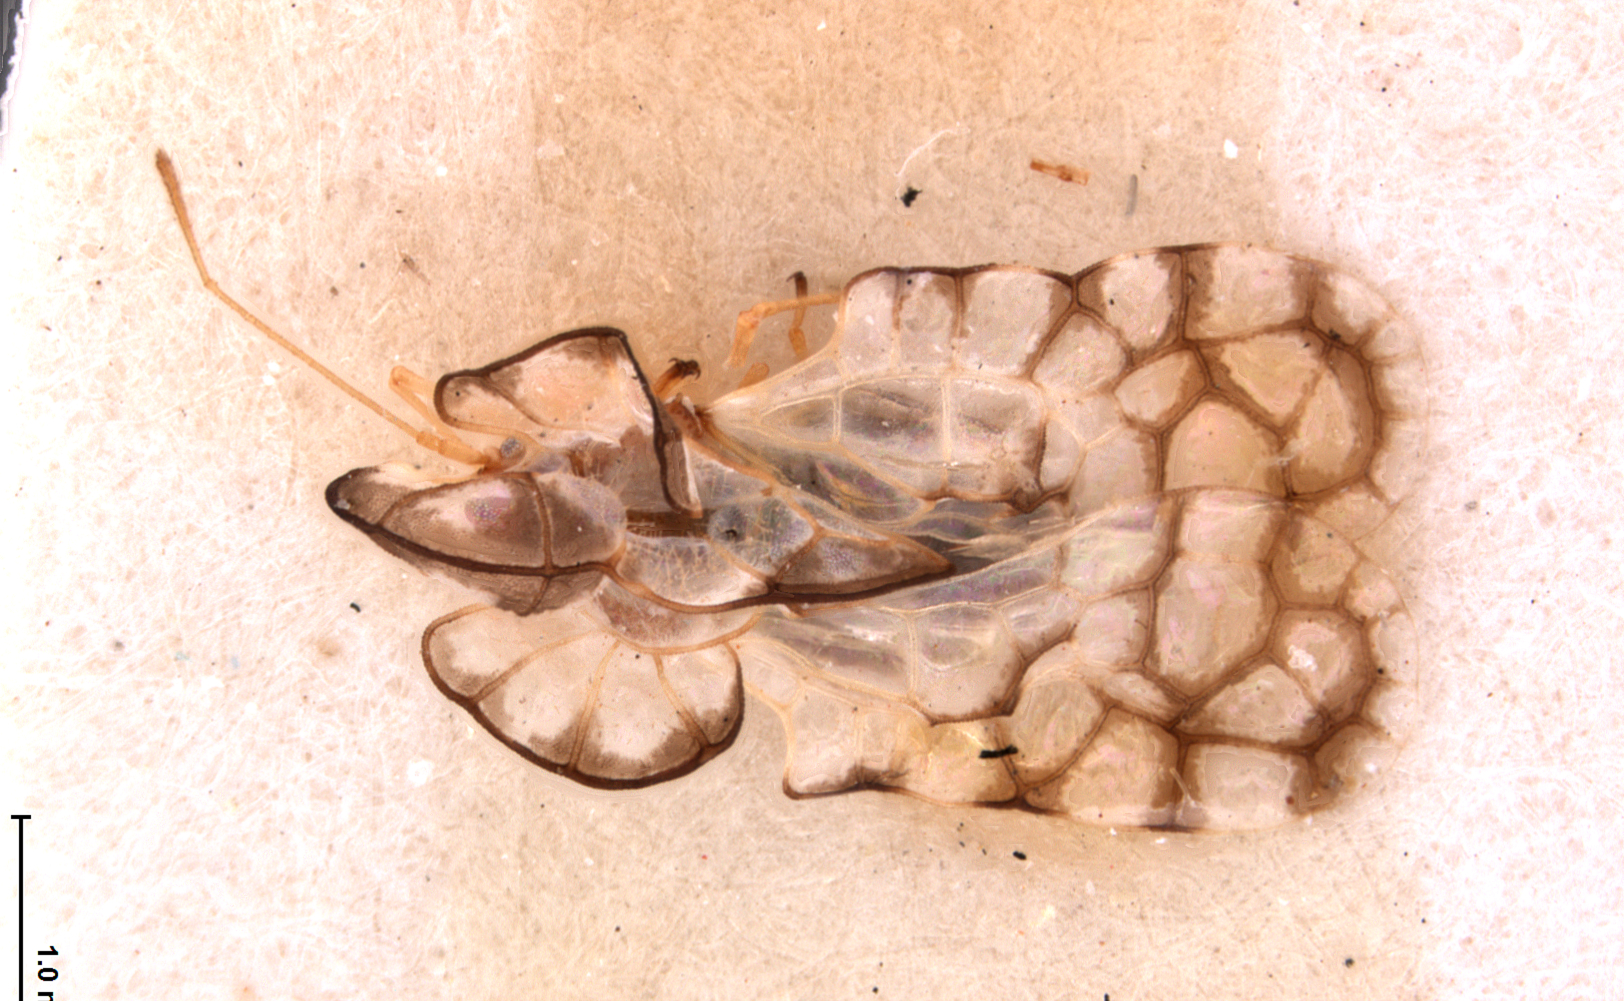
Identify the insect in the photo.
Bako editus
